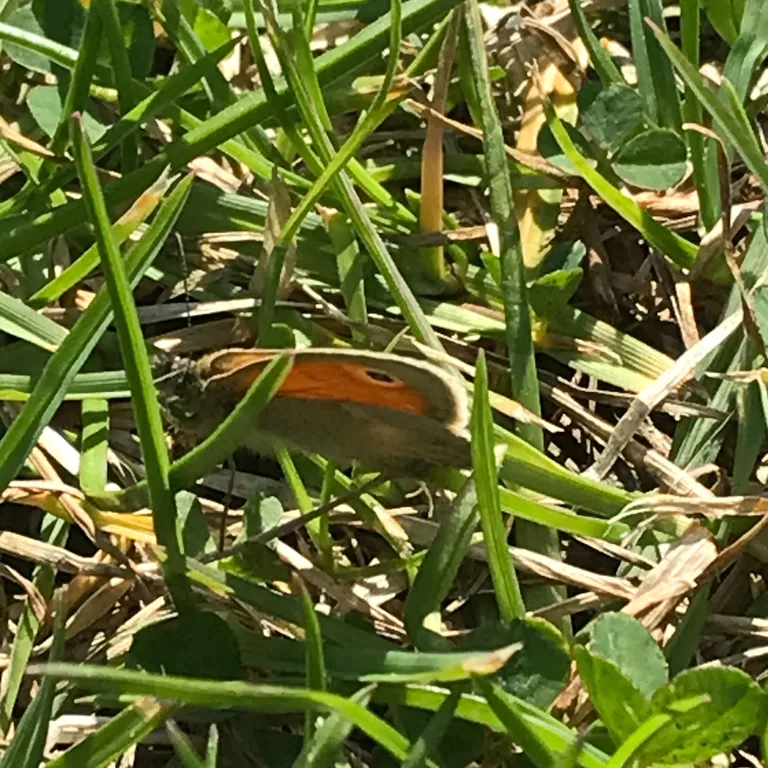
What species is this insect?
Coenonympha pamphilus
